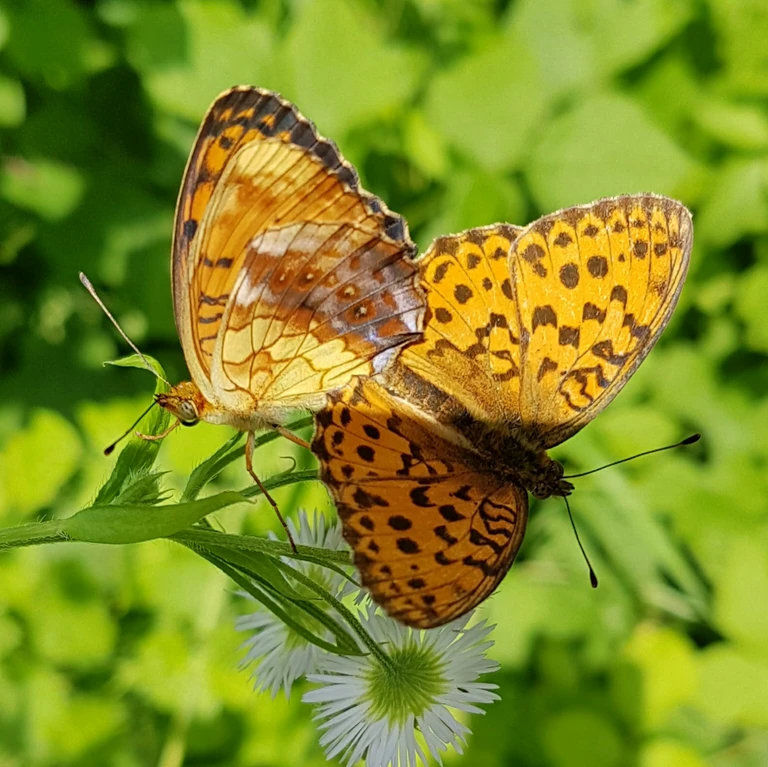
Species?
Brenthis daphne
